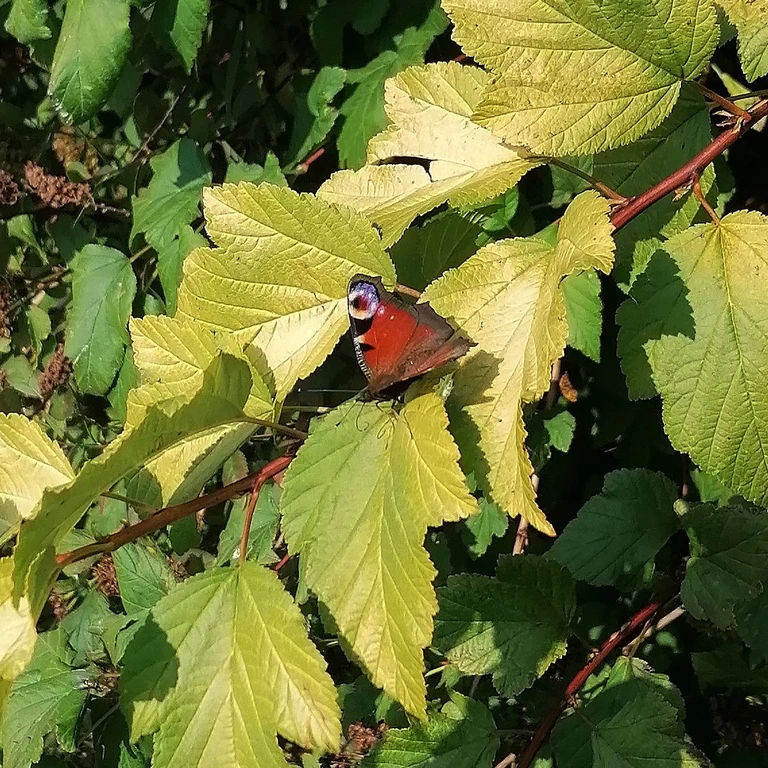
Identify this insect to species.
Aglais io
